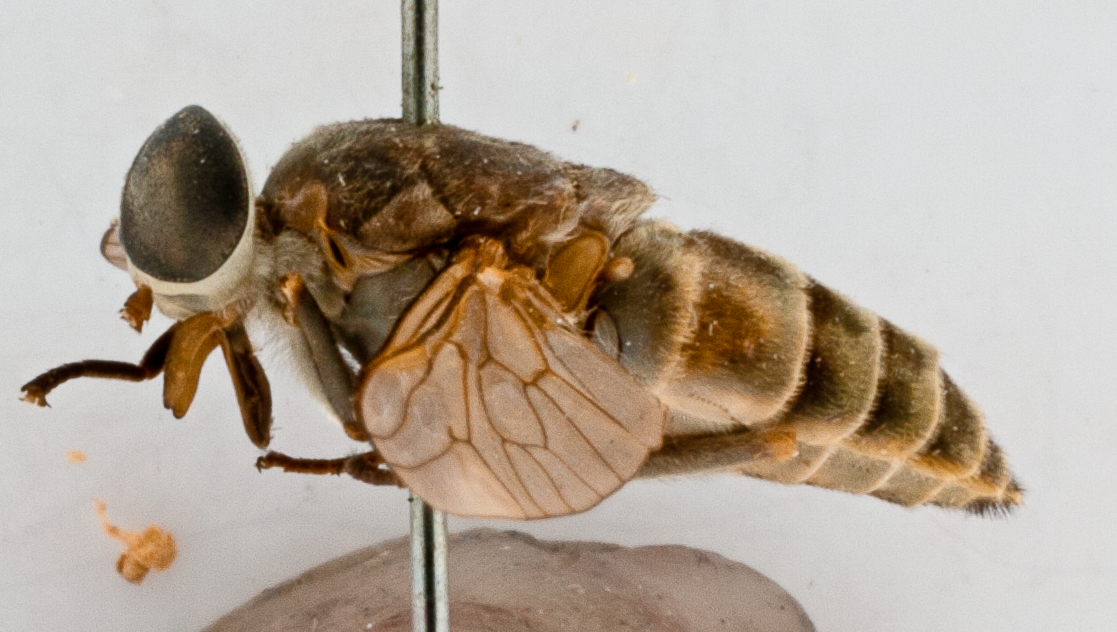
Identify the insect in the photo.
Tabanus tenebrosus (also Tabanus coquilletti)
